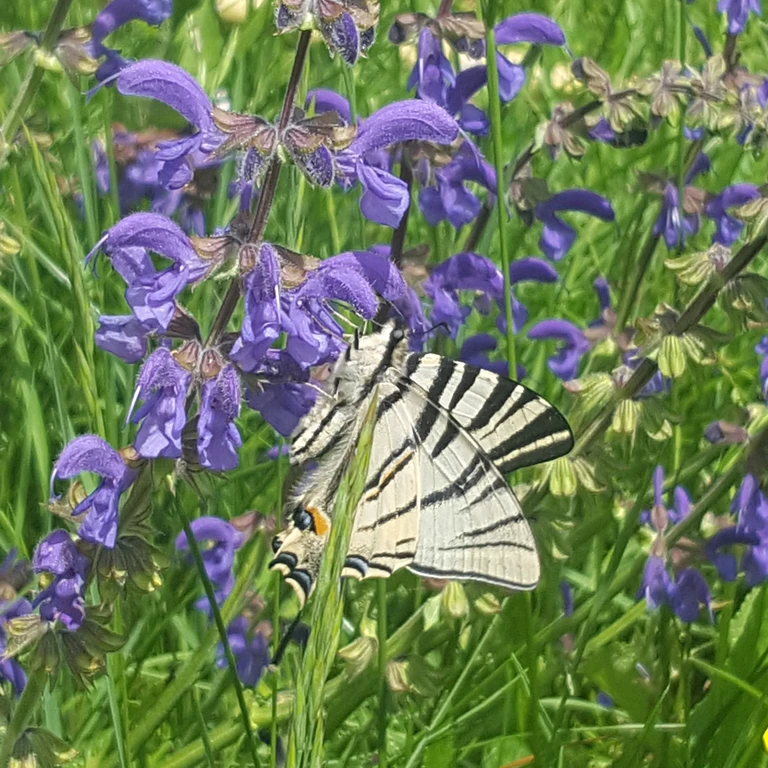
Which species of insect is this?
Iphiclides podalirius
